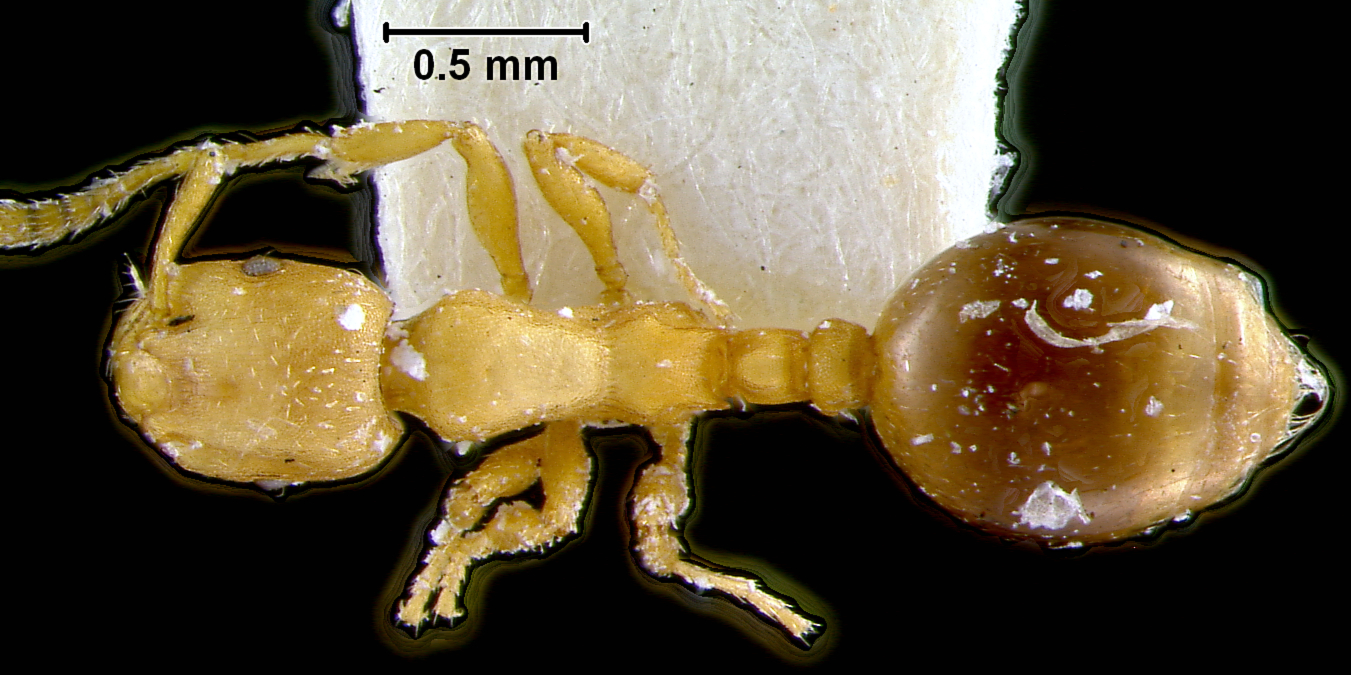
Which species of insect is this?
Leptothorax diversipilosus
